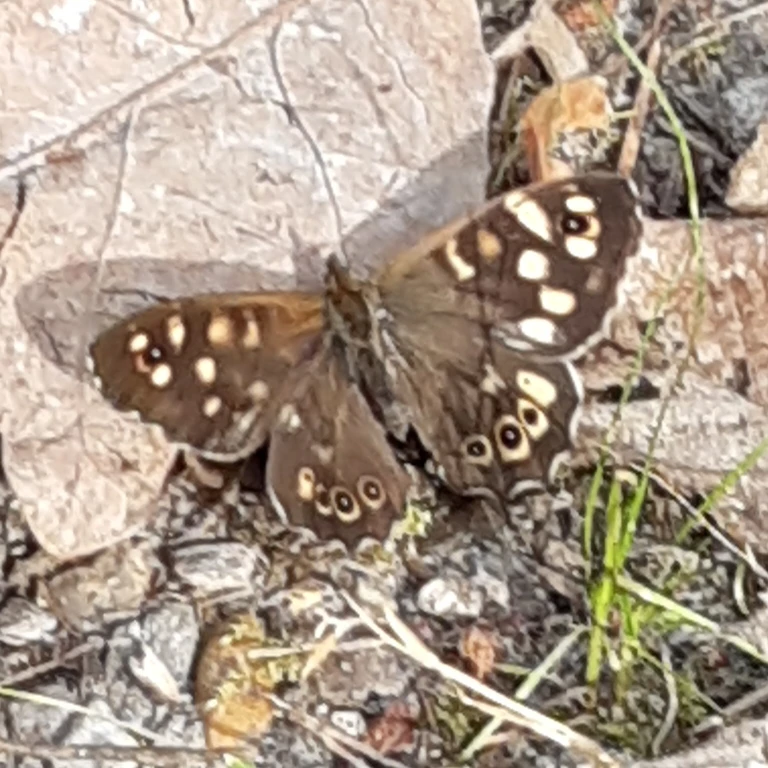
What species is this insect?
Pararge aegeria
